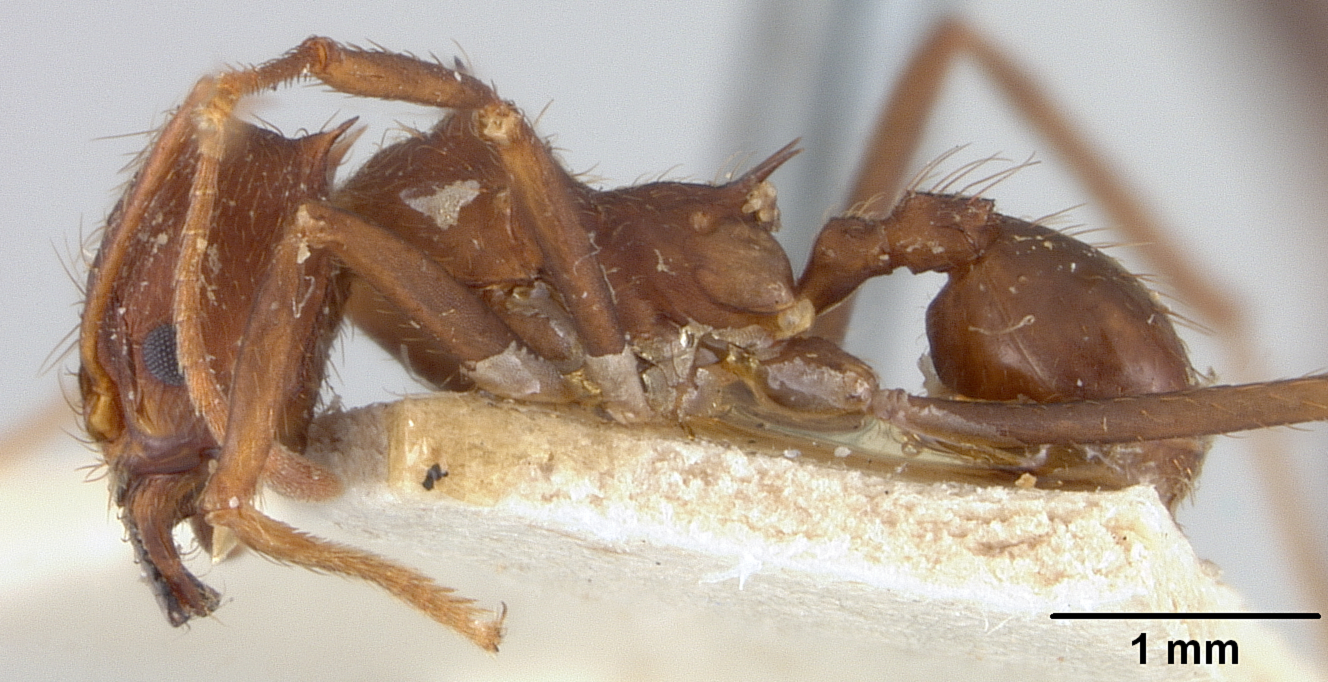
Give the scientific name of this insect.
Atta sexdens
